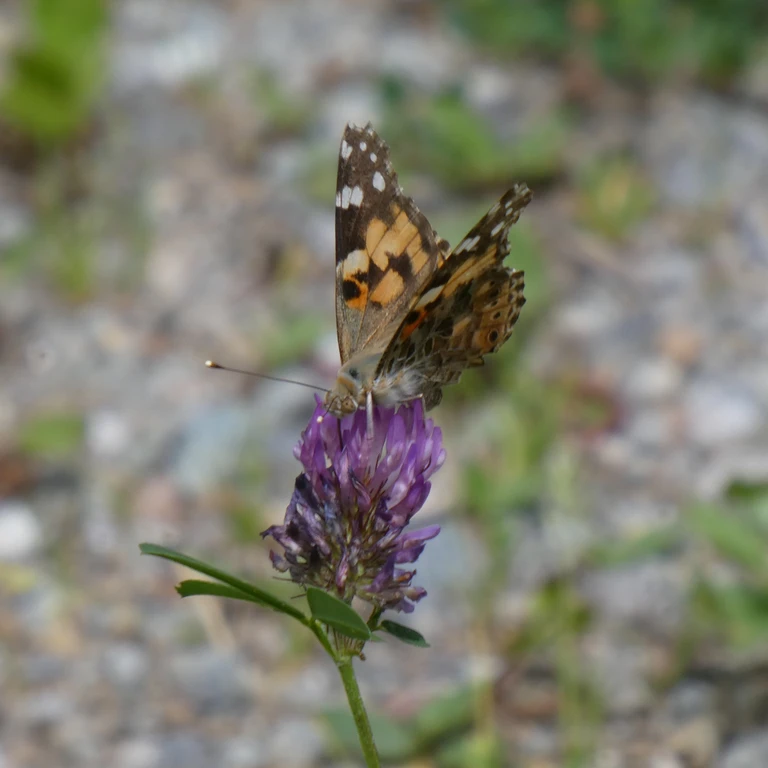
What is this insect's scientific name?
Vanessa cardui
